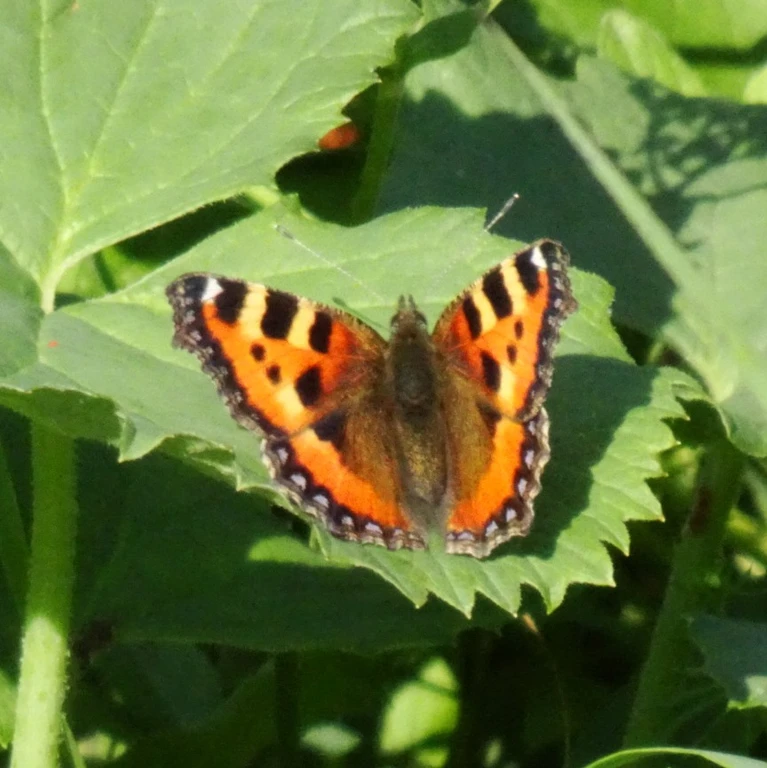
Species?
Aglais urticae
